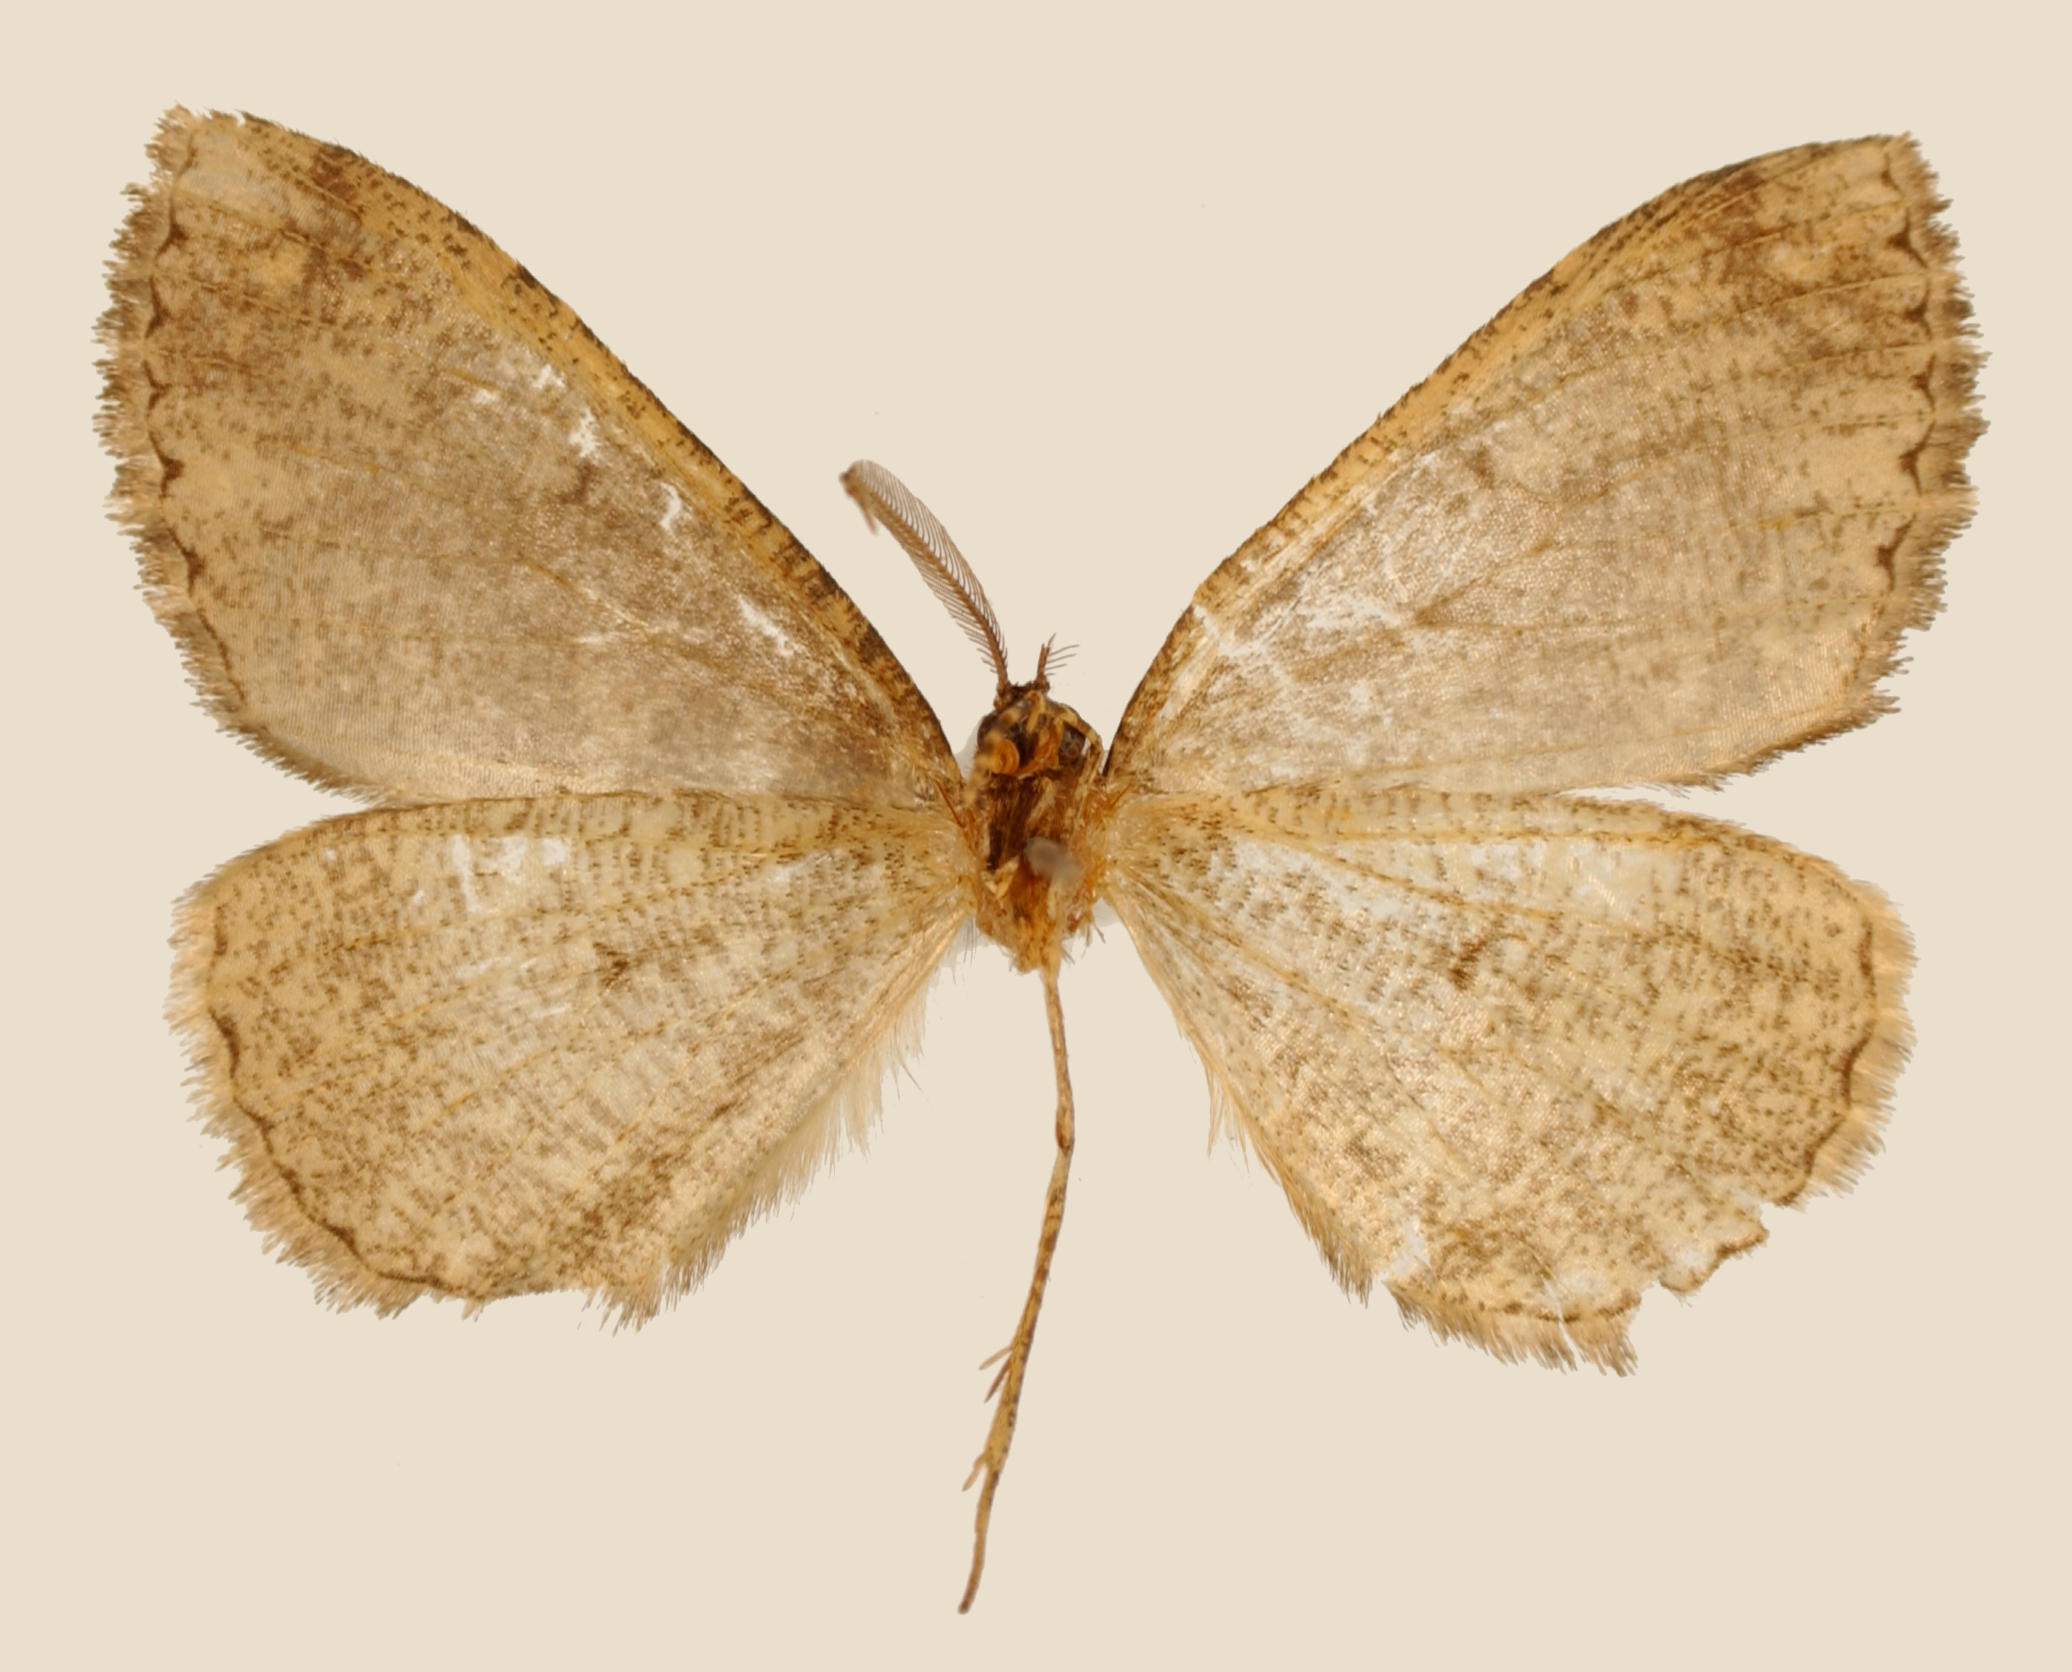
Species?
Anavinemina orphna
